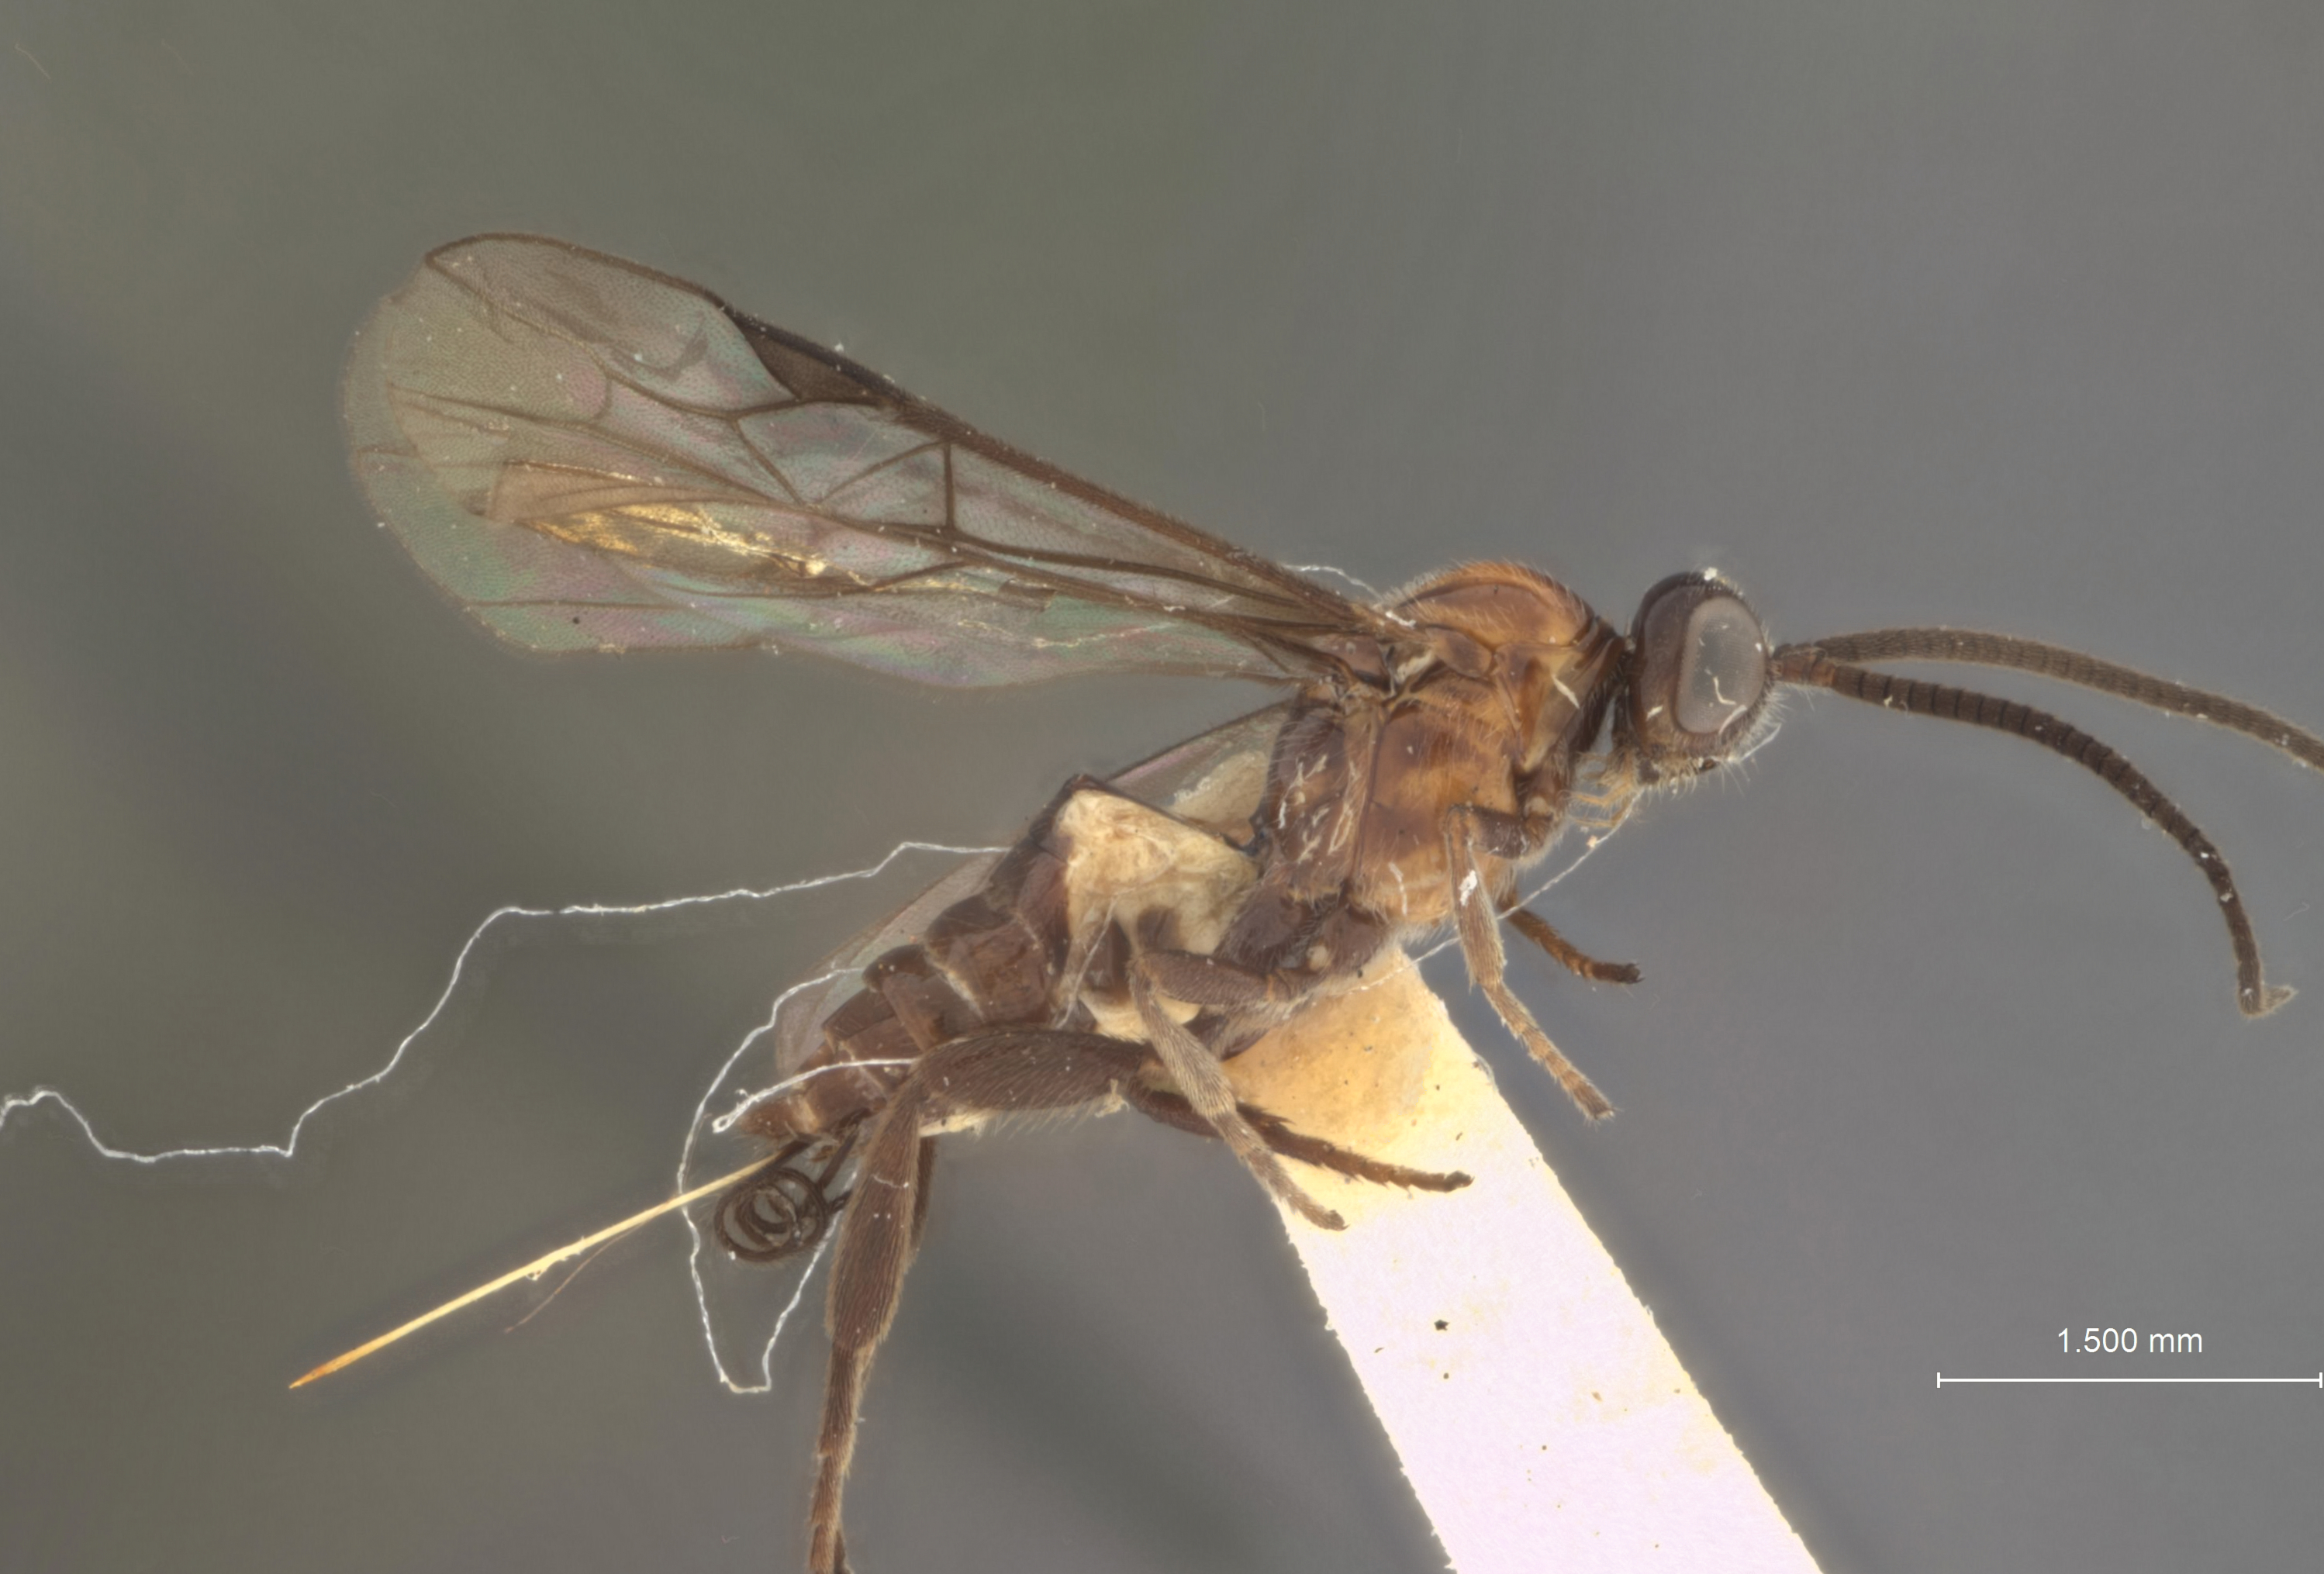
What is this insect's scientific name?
Amyosoma leuzerae
